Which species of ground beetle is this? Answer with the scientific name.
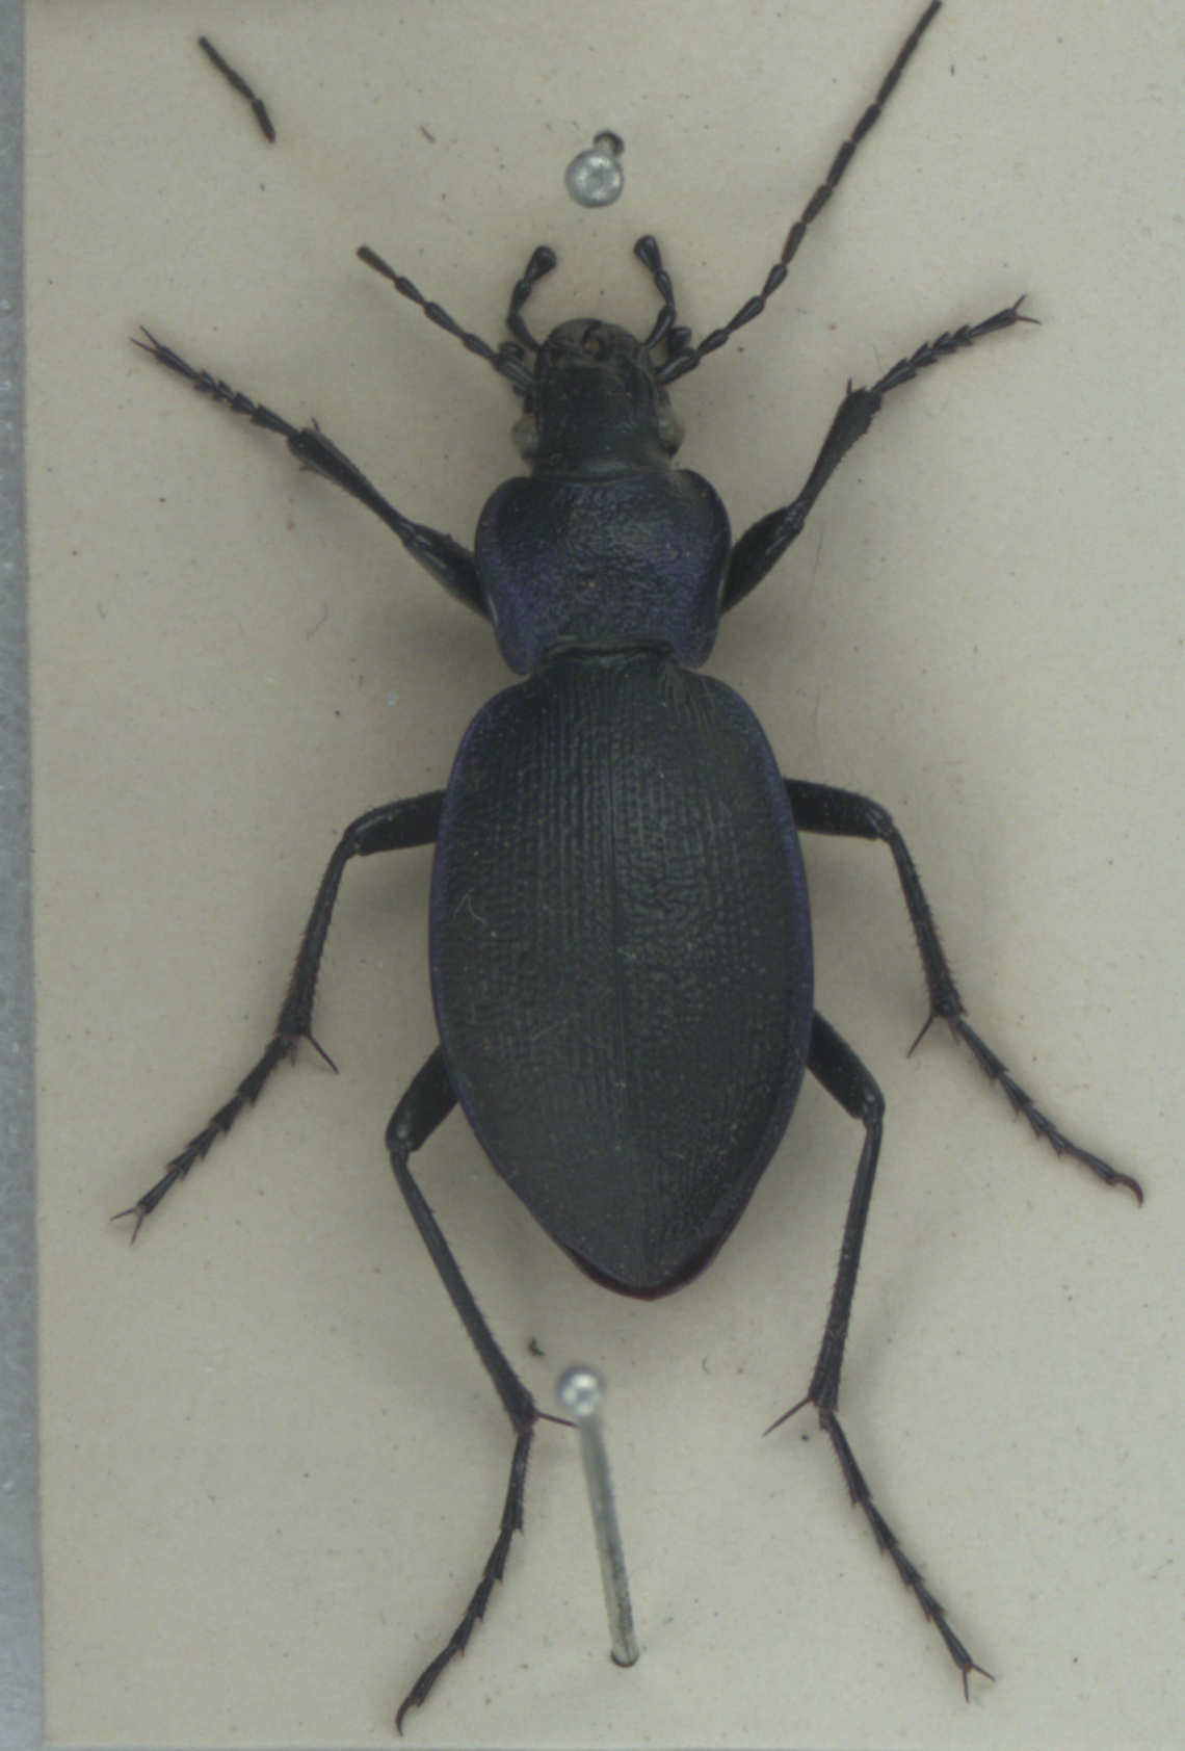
Carabus problematicus
